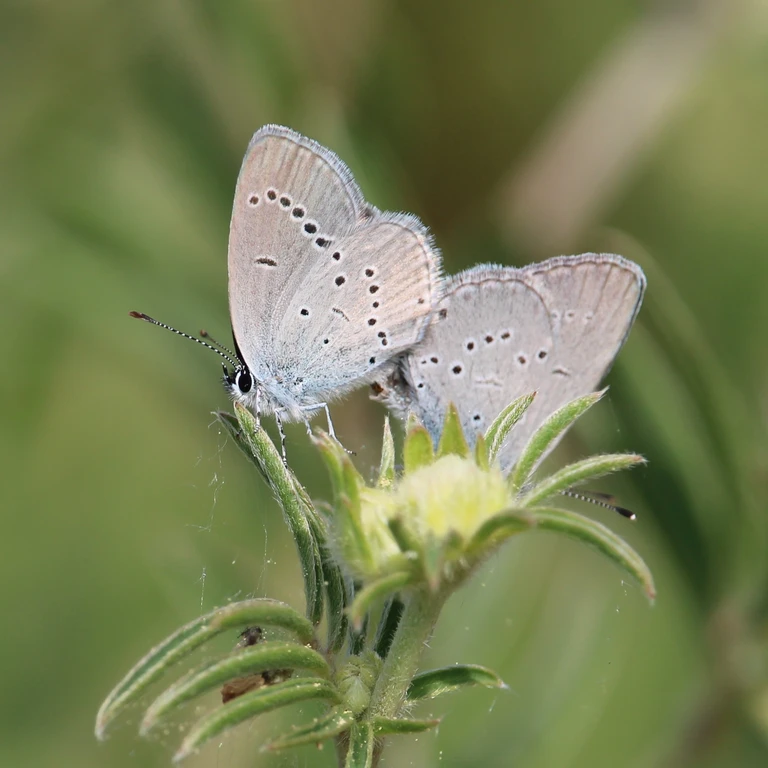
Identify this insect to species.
Cupido minimus
